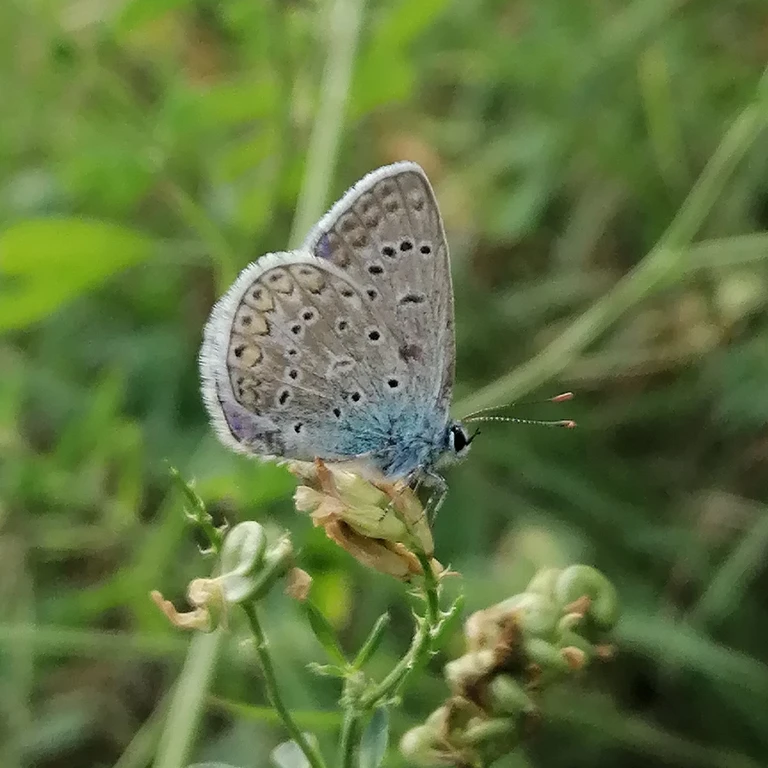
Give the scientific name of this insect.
Polyommatus icarus
